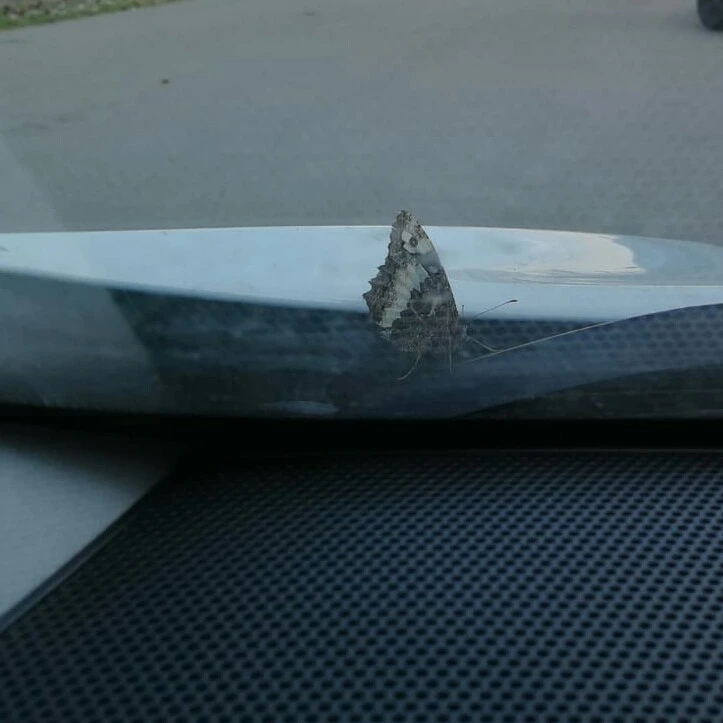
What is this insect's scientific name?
Brintesia circe
